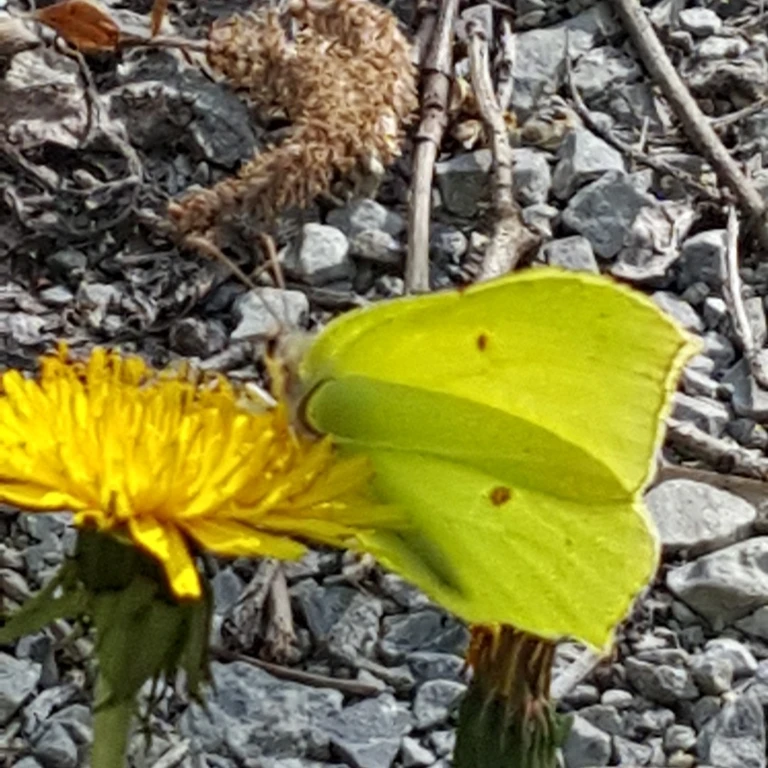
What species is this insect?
Gonepteryx rhamni
